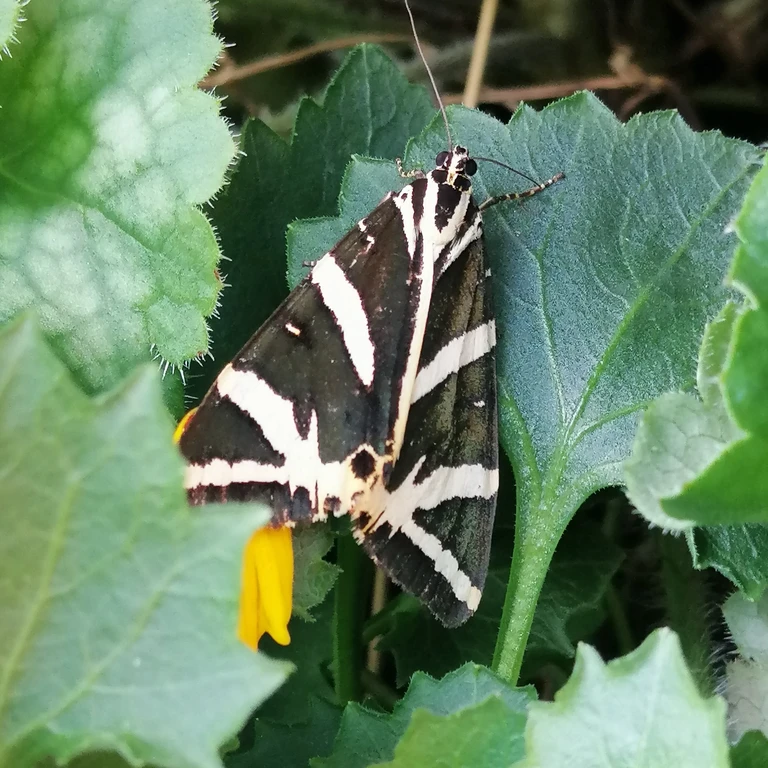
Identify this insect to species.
Euplagia quadripunctaria
